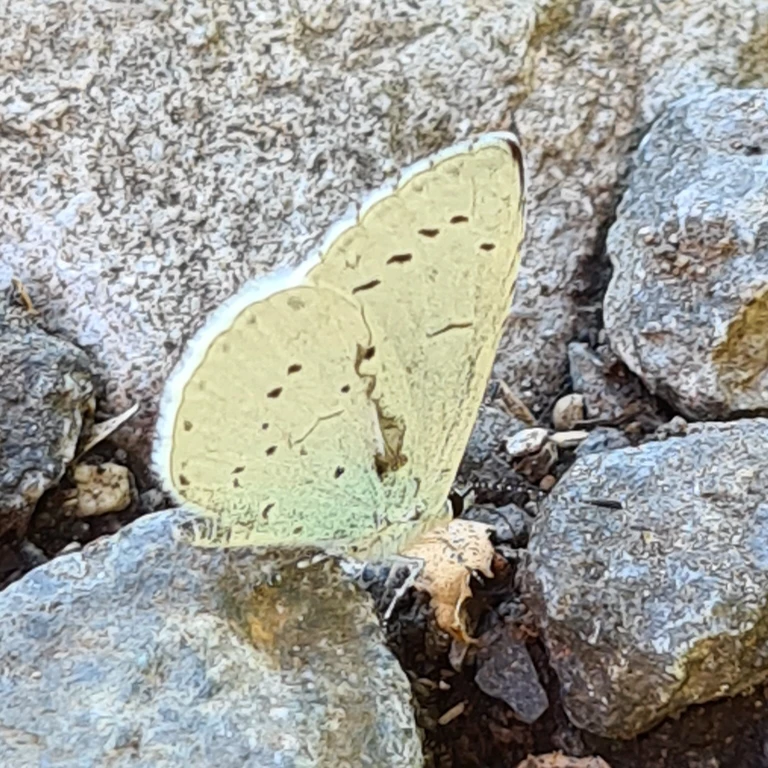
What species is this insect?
Celastrina argiolus
